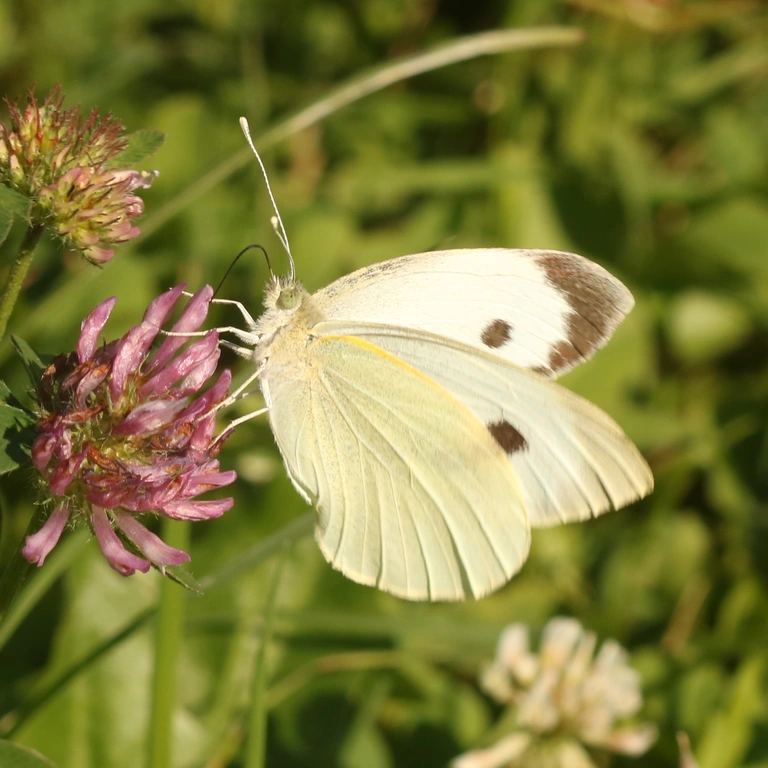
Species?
Pieris brassicae
